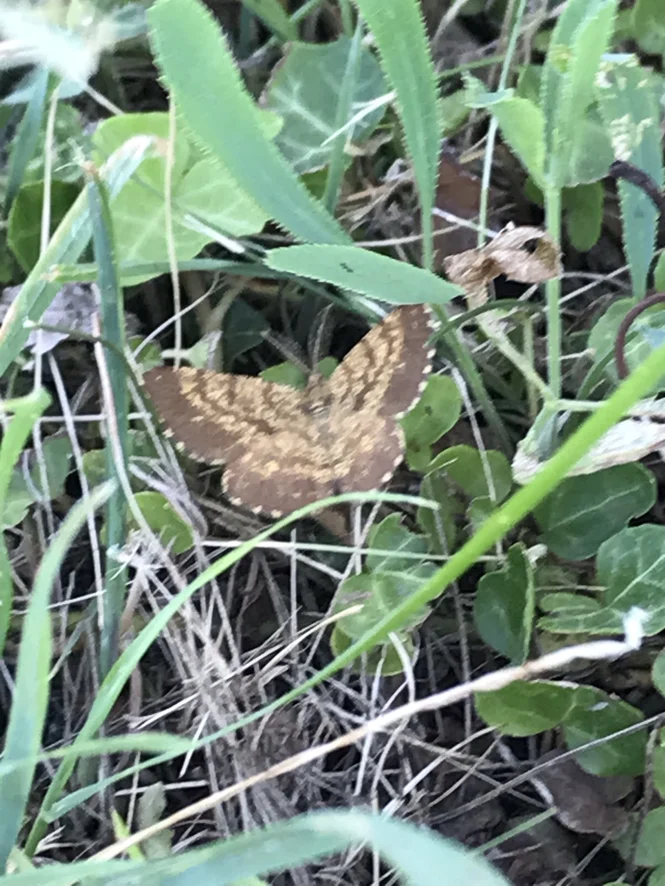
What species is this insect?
Ematurga atomaria
